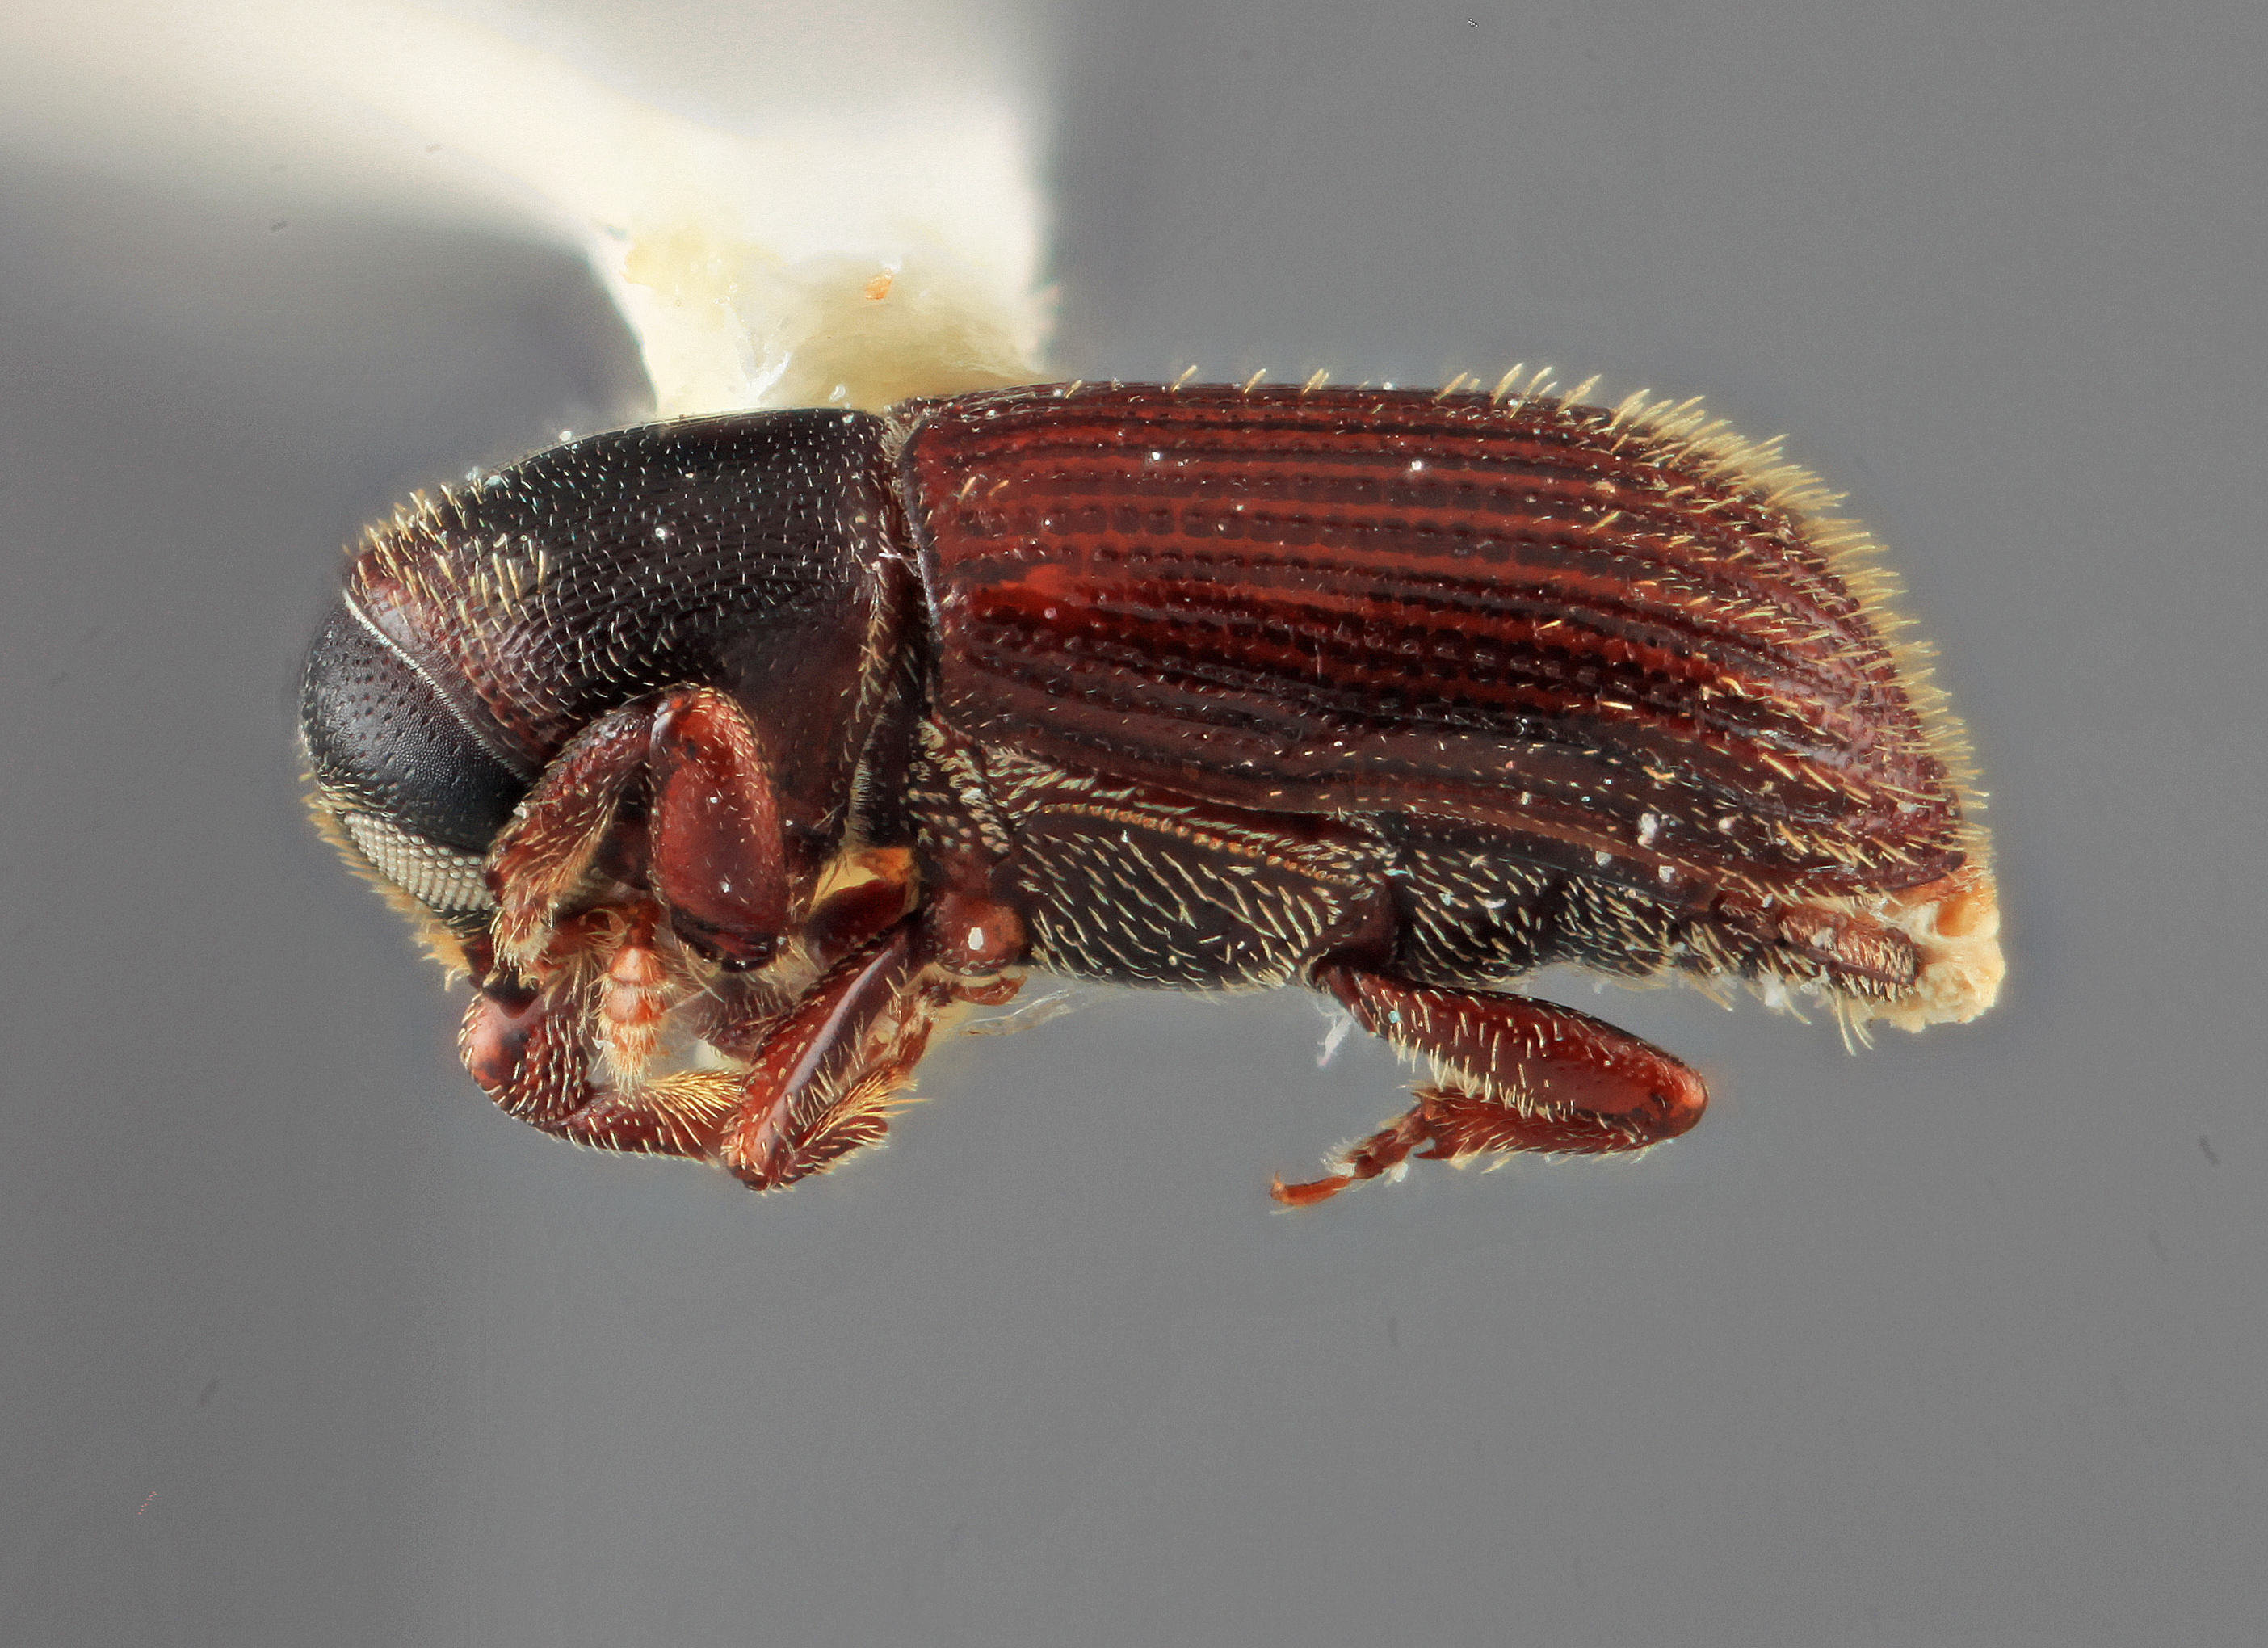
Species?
Cnesinus electus
